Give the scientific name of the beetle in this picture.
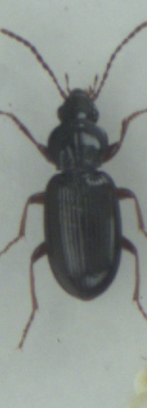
Pterostichus strenuus
